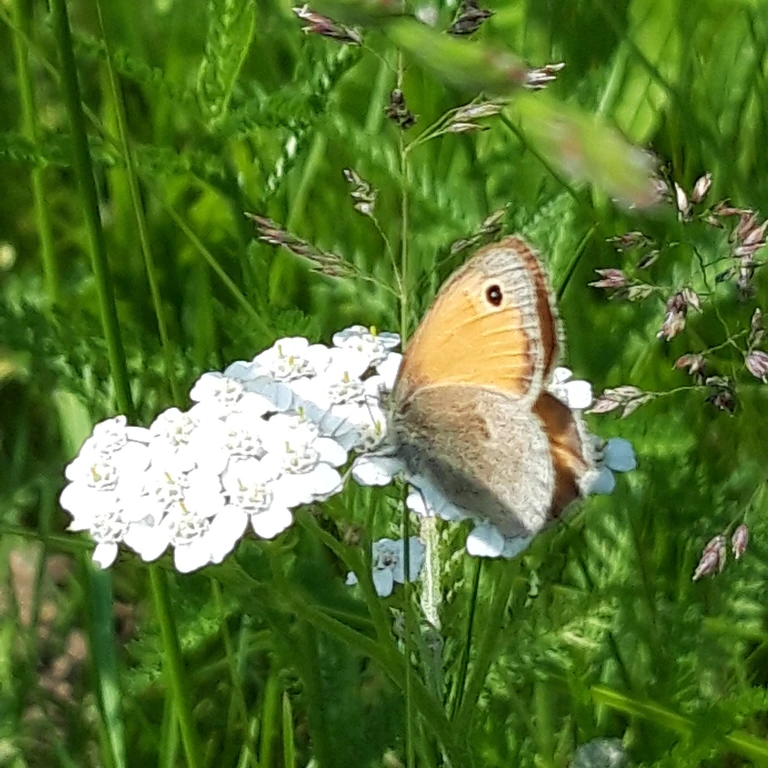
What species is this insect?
Coenonympha pamphilus
